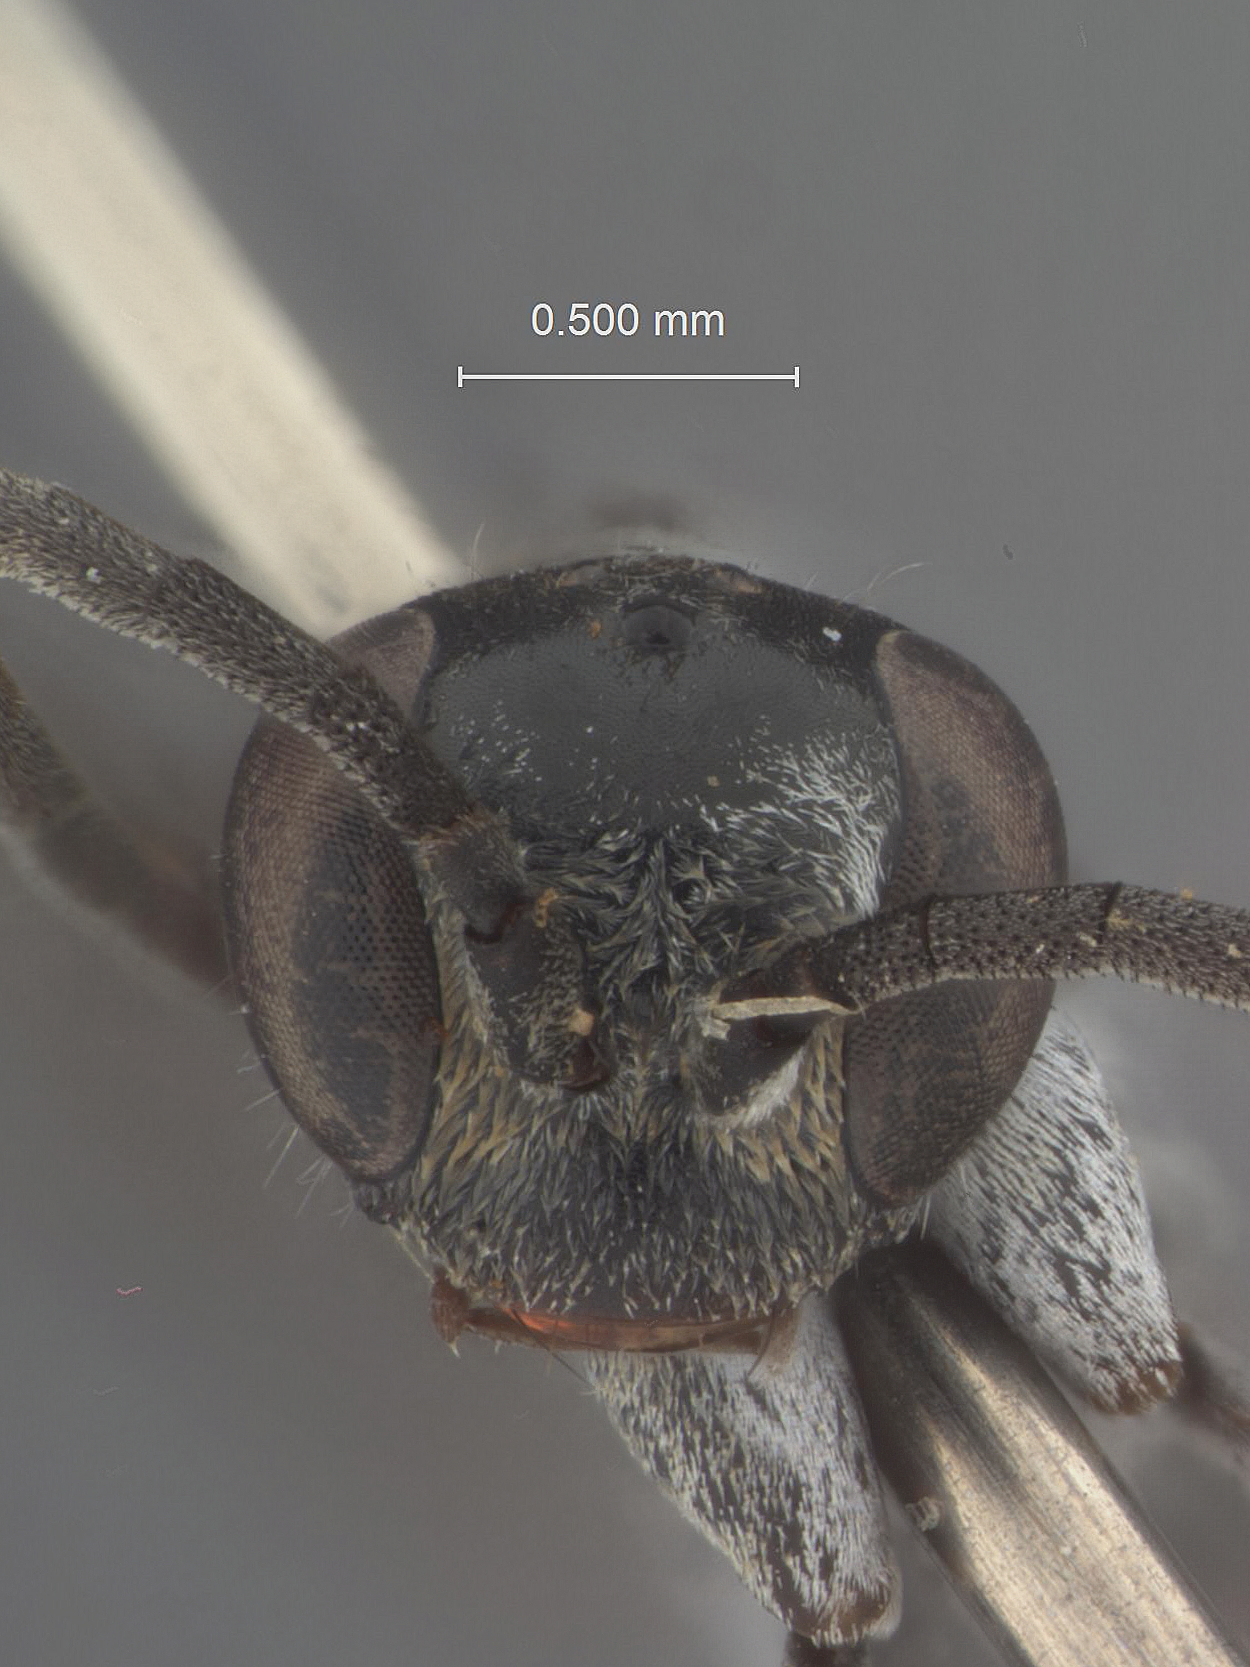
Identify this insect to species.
Pompilus tsou
